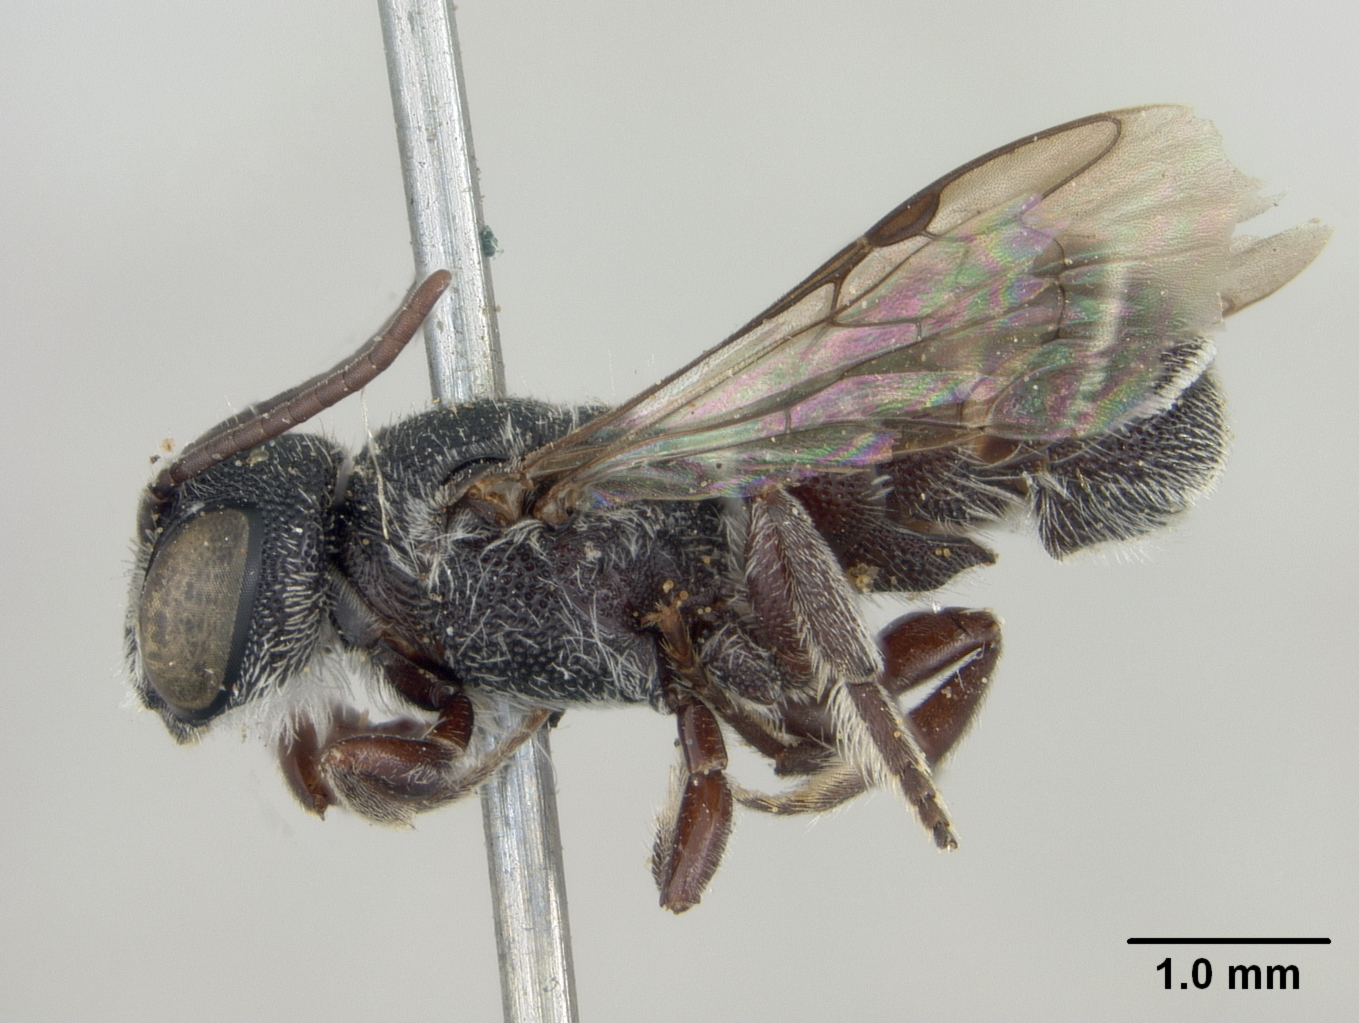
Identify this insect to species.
Heriades crucifera
